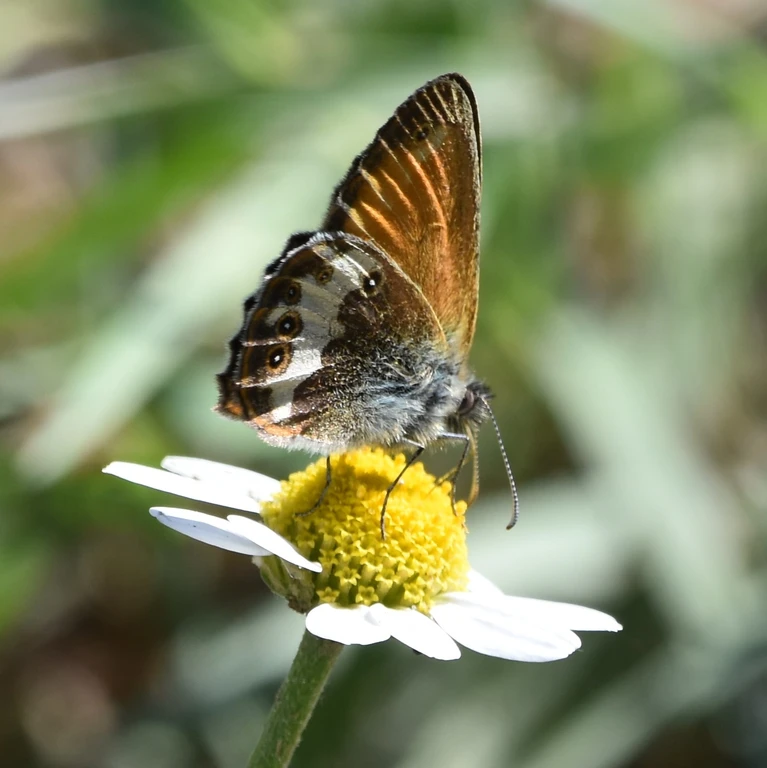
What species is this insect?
Coenonympha arcania
